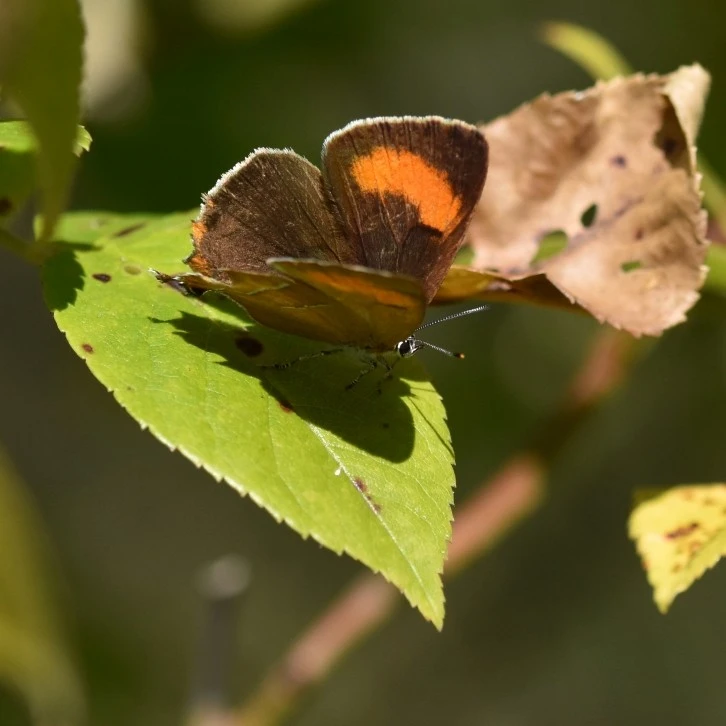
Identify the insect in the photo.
Thecla betulae
